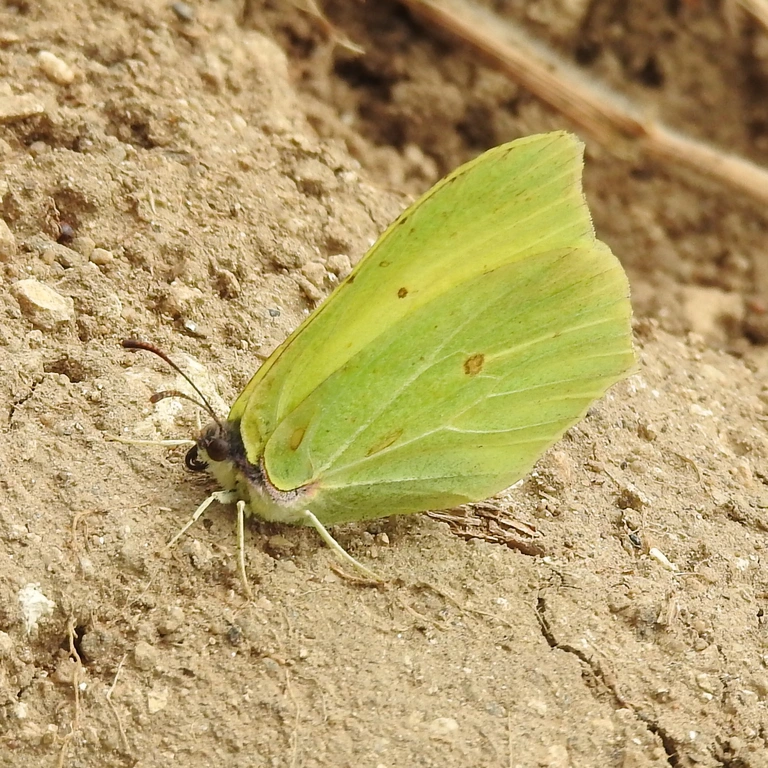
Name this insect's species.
Gonepteryx rhamni
